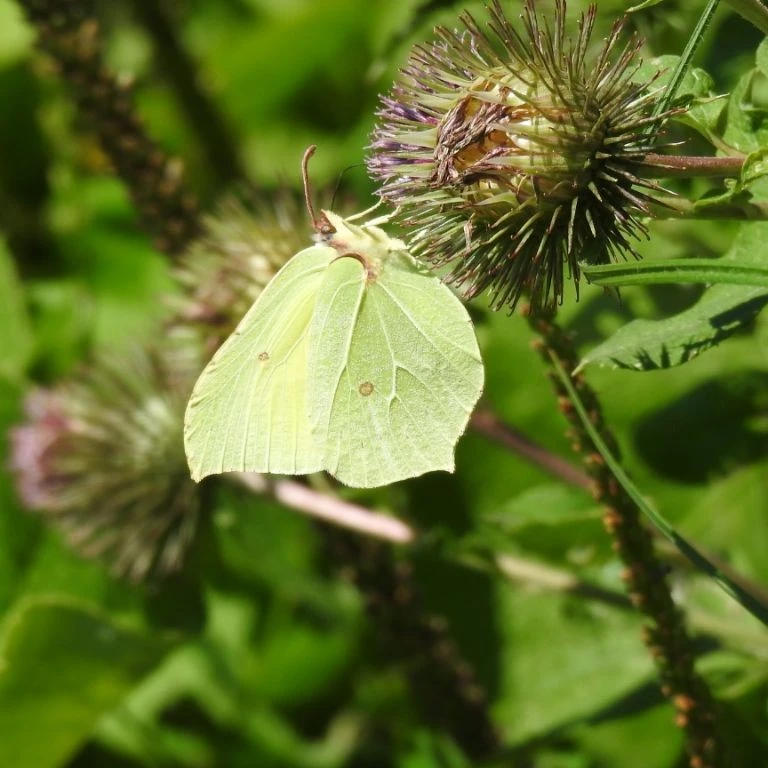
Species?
Gonepteryx rhamni
